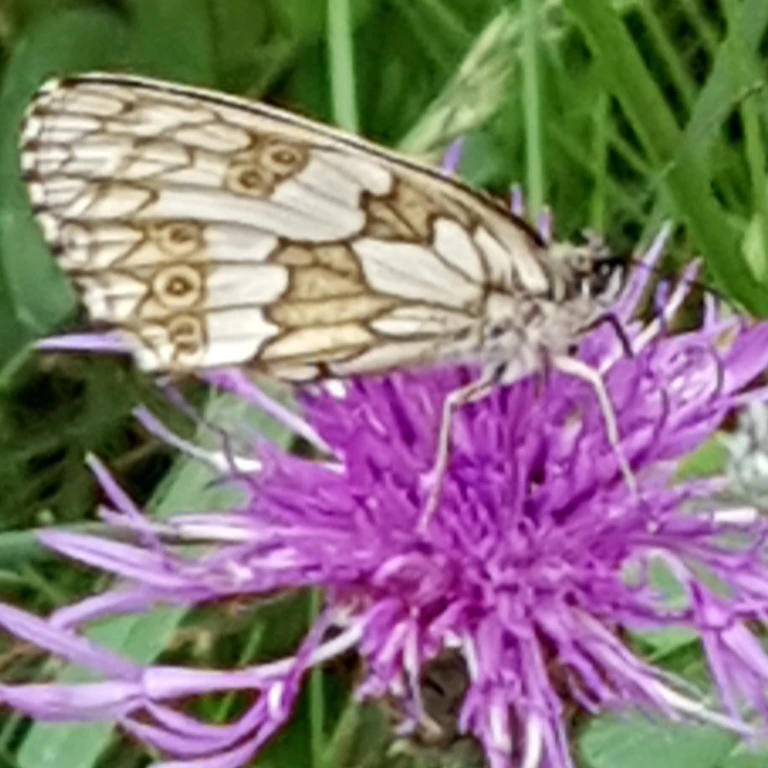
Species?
Melanargia galathea
